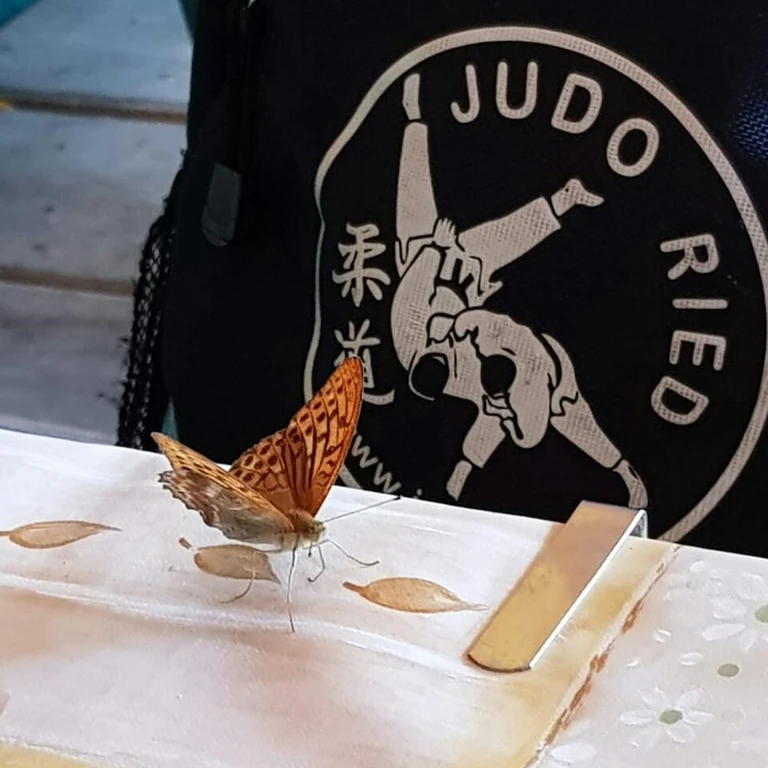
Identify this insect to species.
Argynnis paphia
